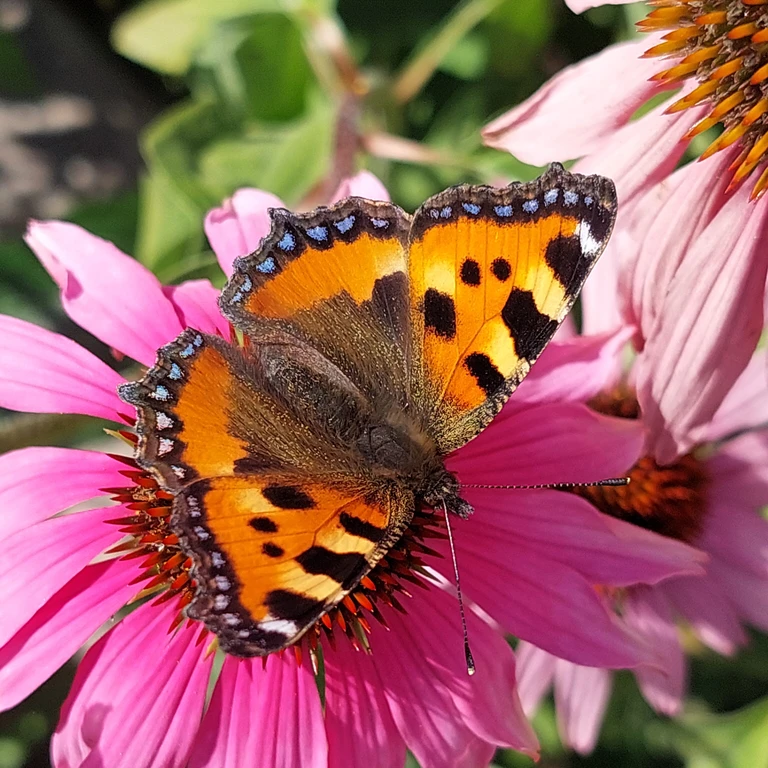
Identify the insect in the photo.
Aglais urticae
